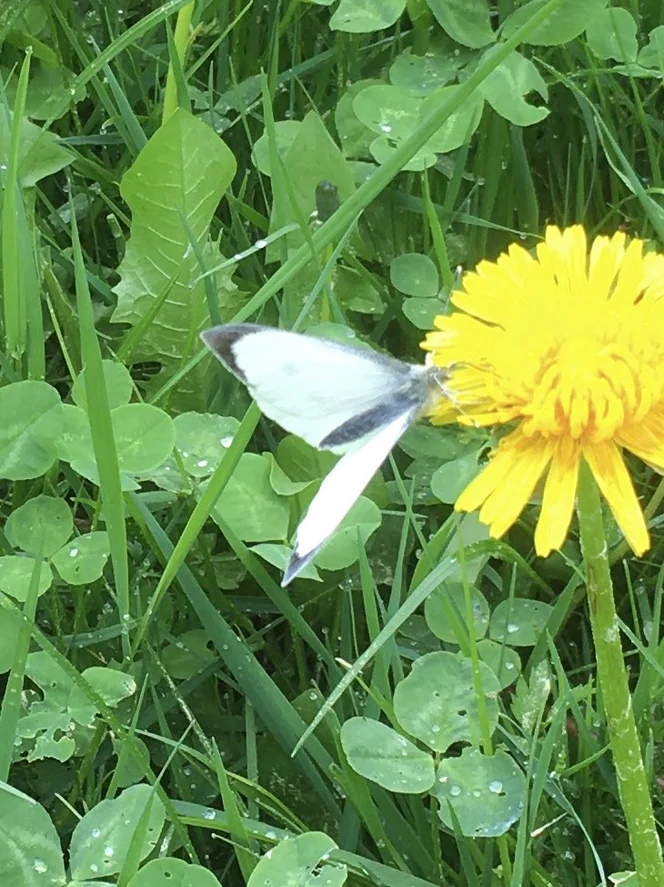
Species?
Pieris brassicae
